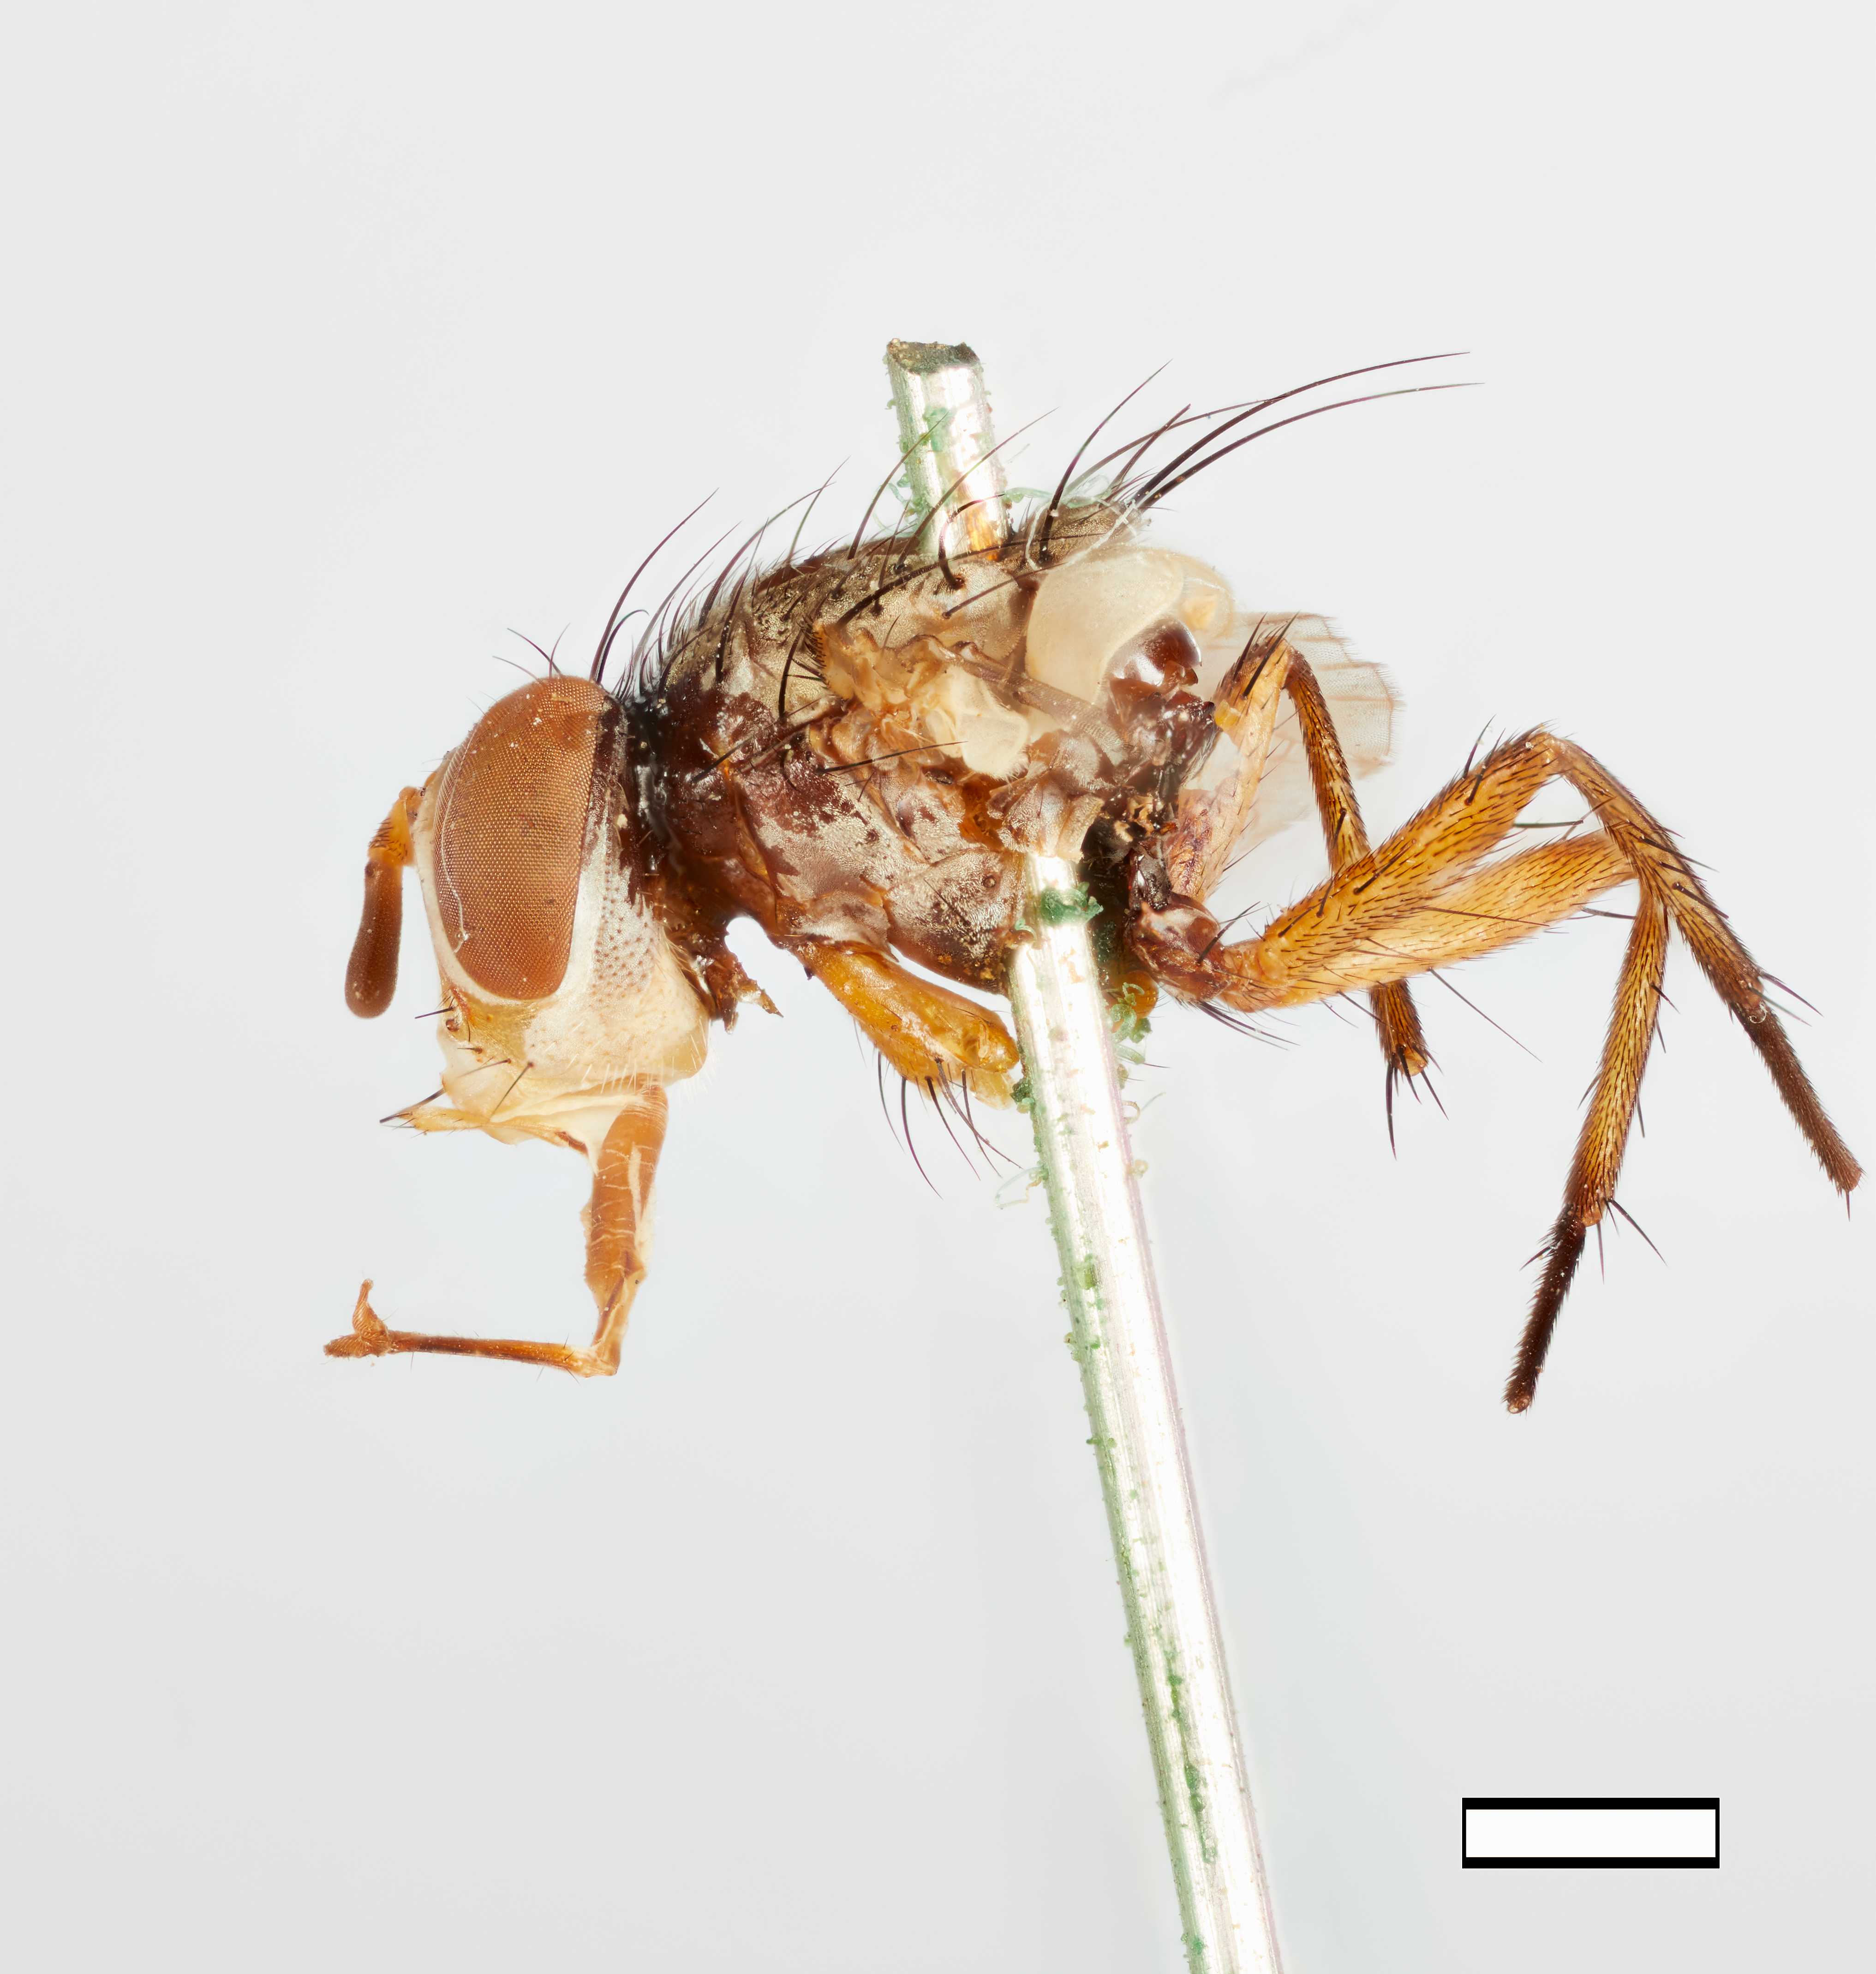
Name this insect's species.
Lasioneura johnsoni
